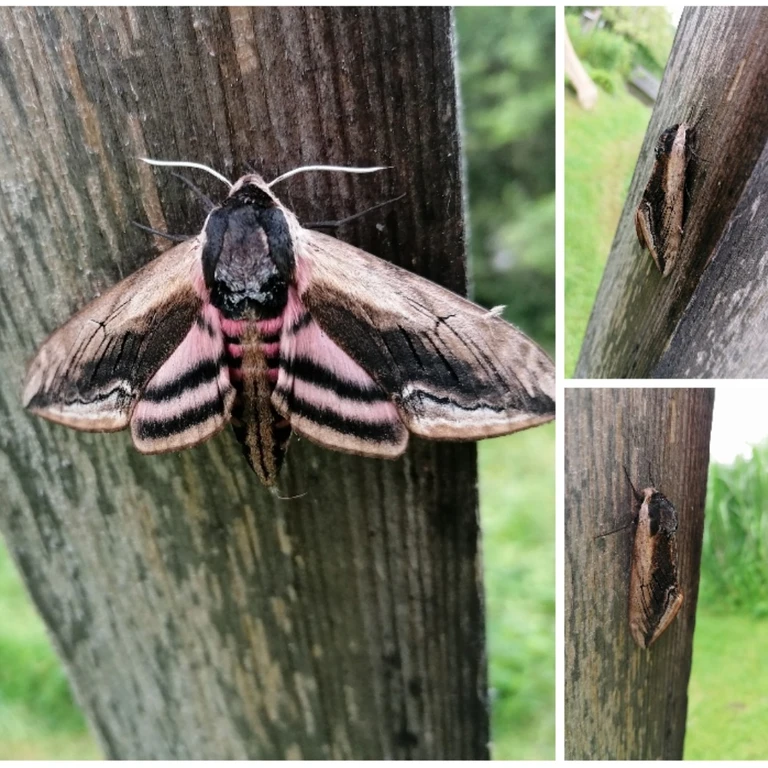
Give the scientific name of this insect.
Sphinx ligustri
